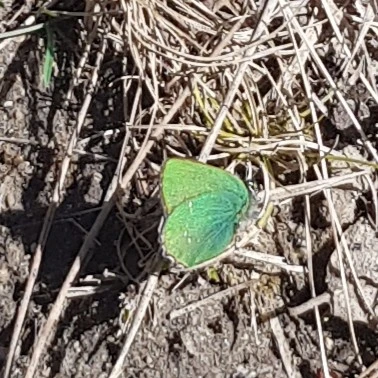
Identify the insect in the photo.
Callophrys rubi
